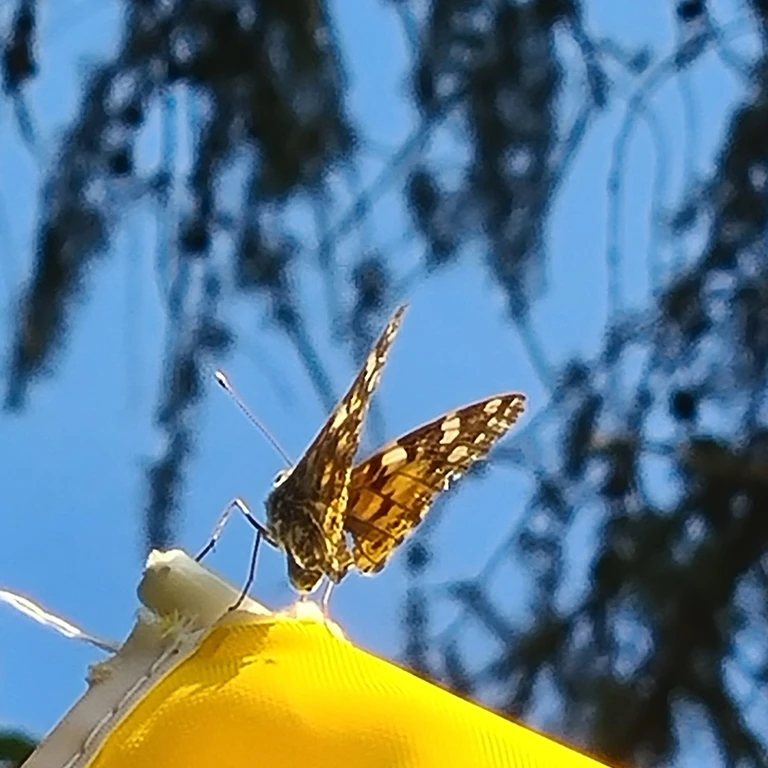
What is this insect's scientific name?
Vanessa cardui
